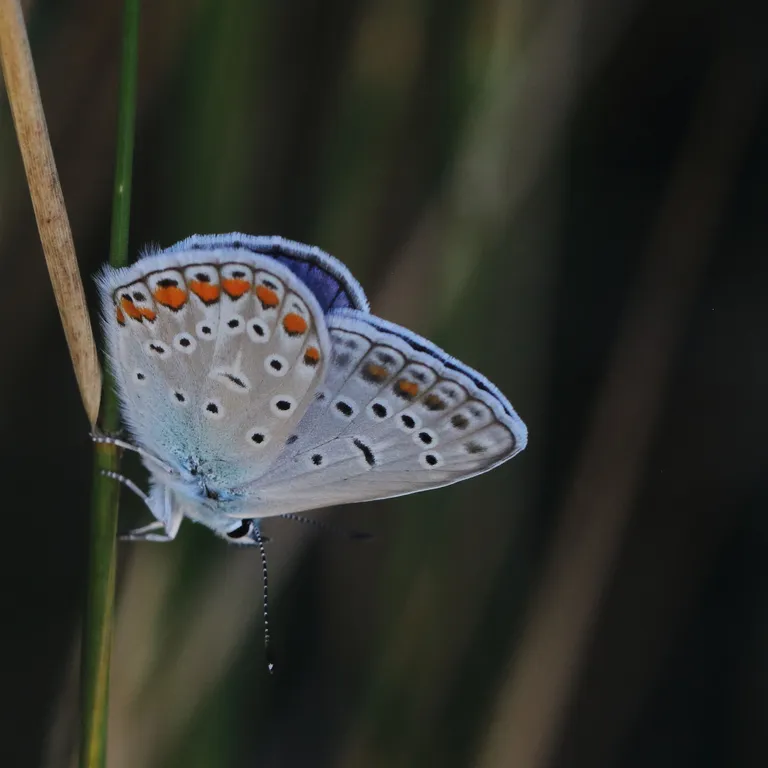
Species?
Polyommatus icarus
